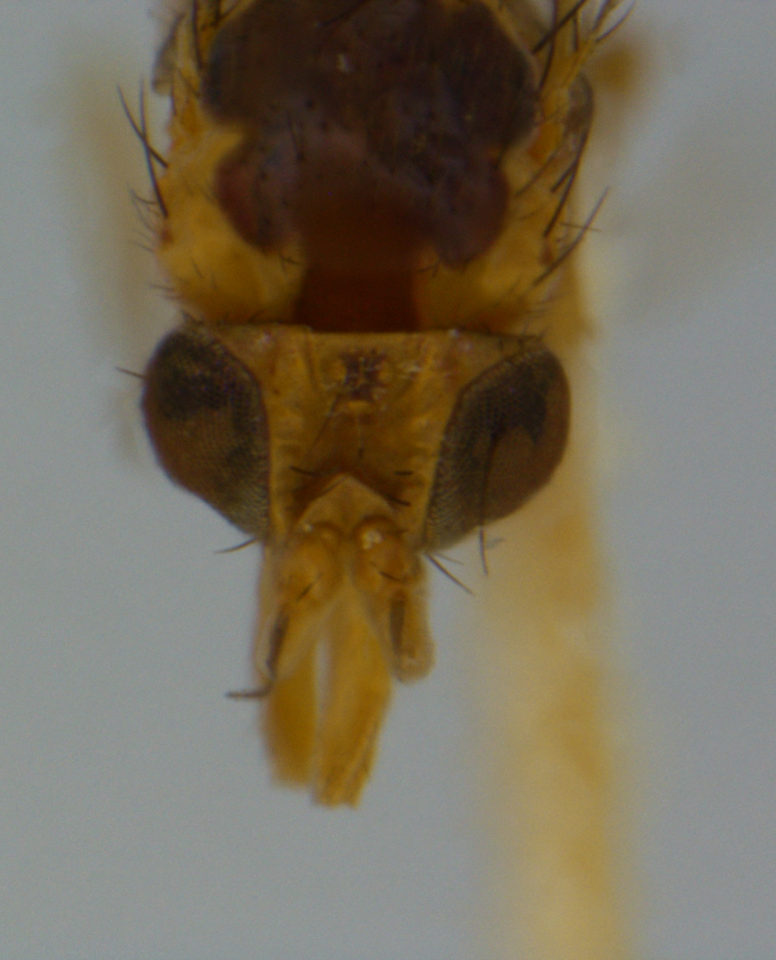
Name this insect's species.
Agromyza commelinae
